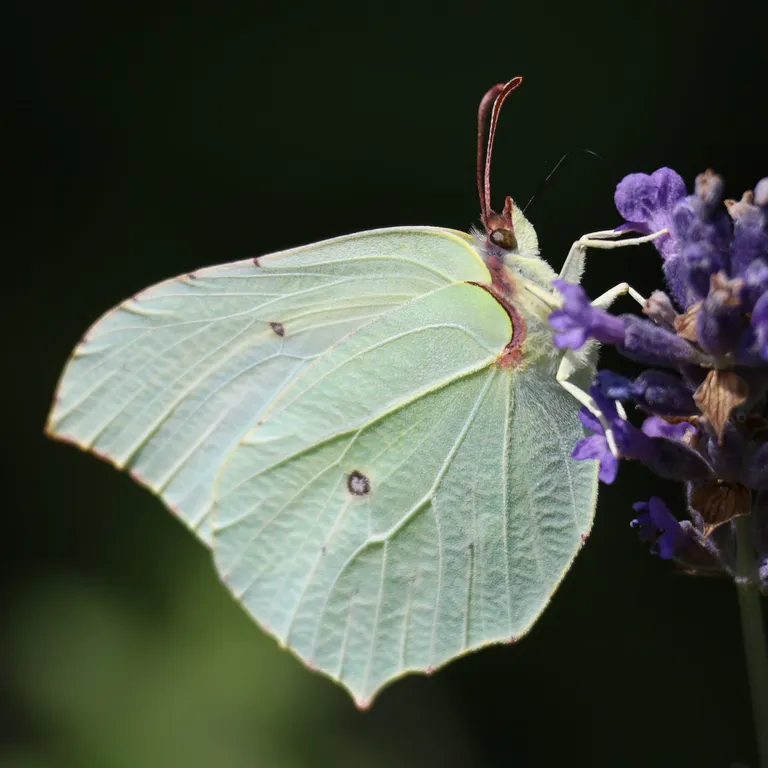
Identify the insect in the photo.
Gonepteryx rhamni
